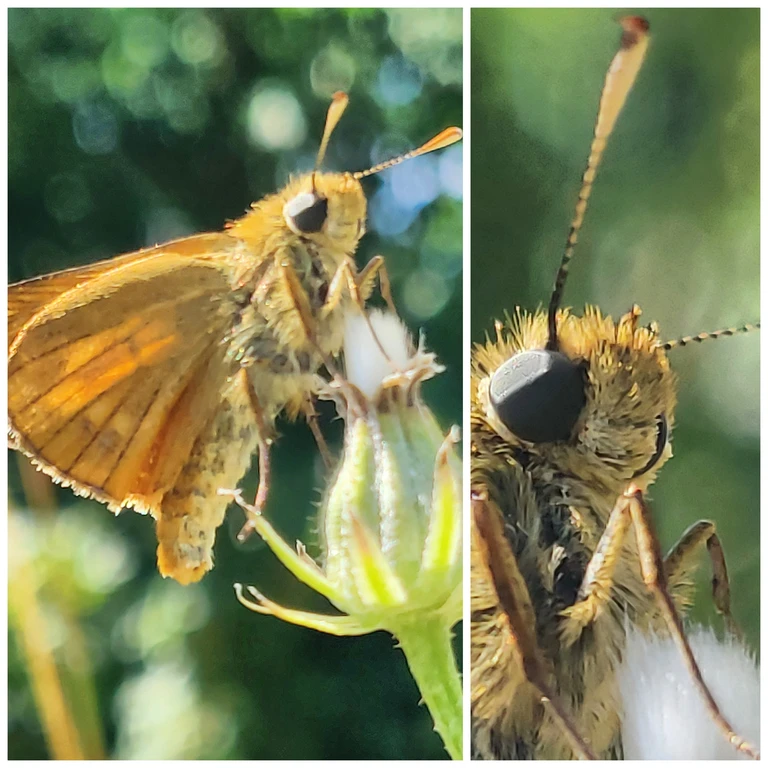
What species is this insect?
Ochlodes sylvanus (also Ochlodes venata)
